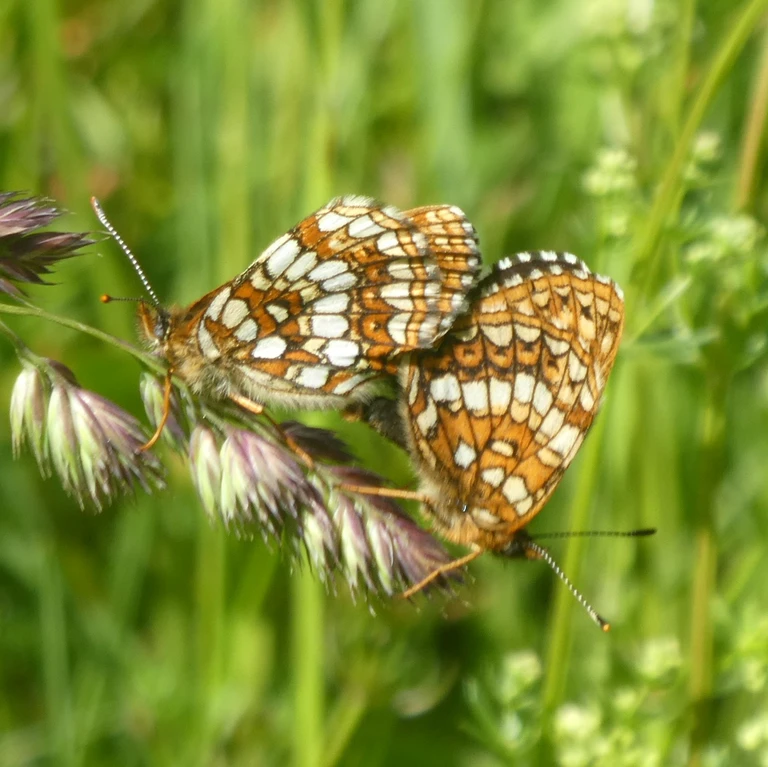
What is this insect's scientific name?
Melitaea diamina
